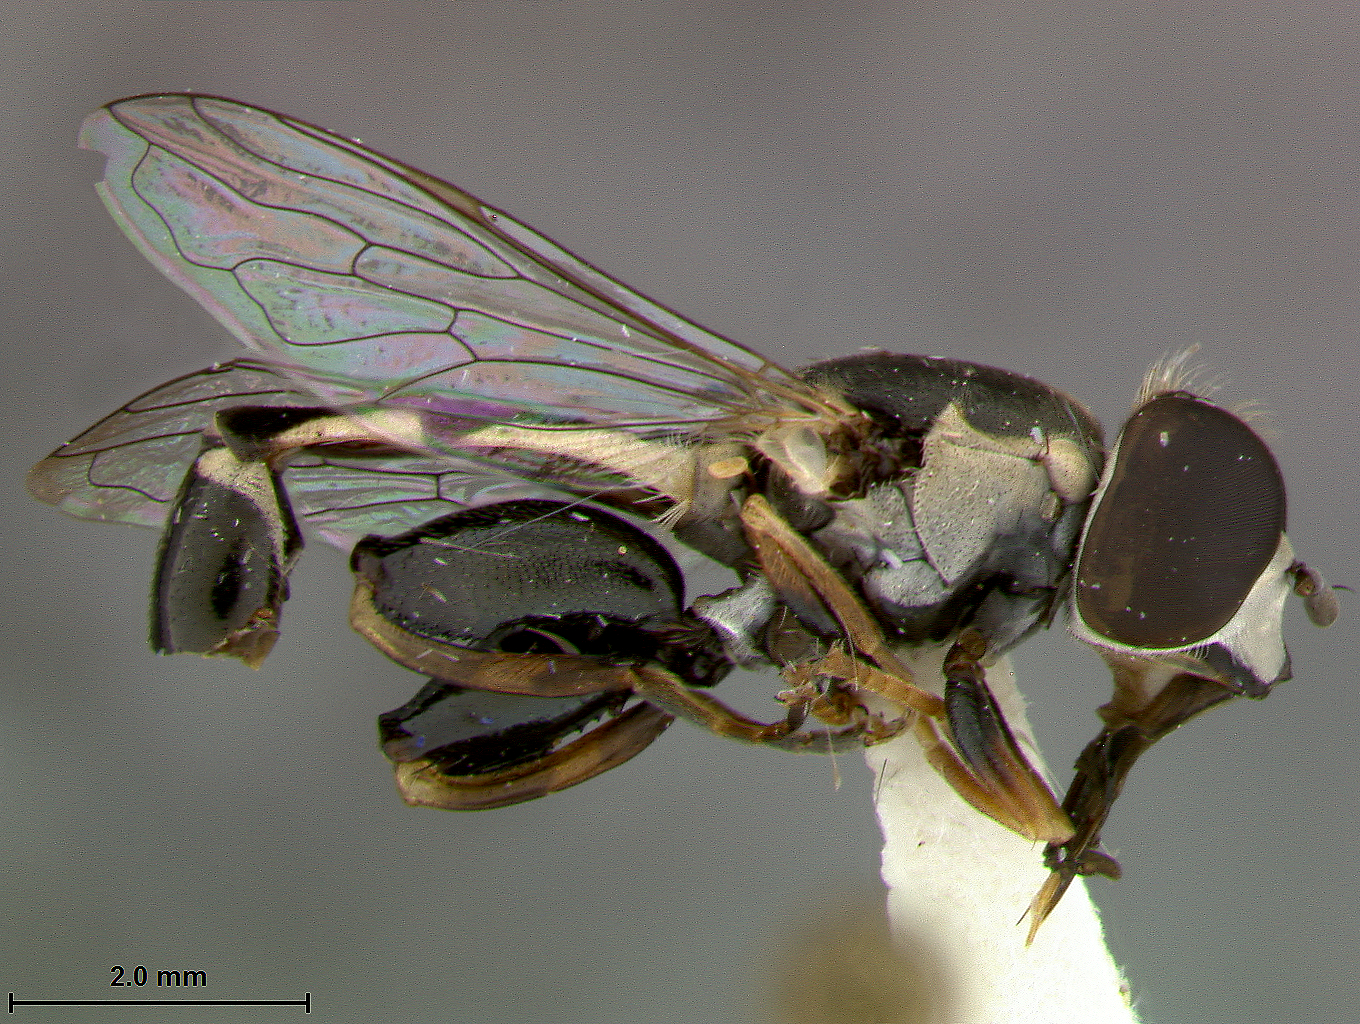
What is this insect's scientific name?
Syritta carbonaria
